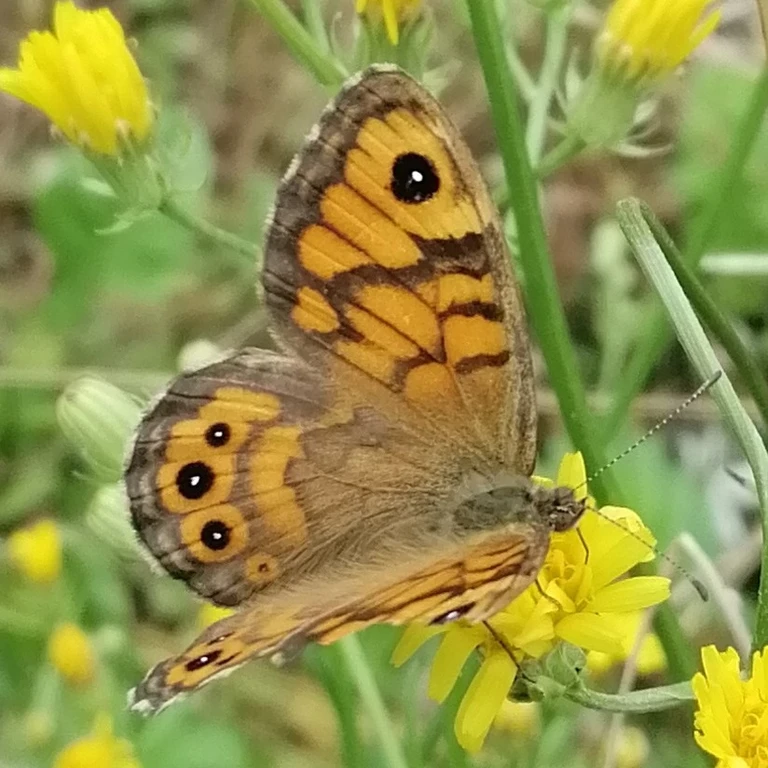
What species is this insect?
Lasiommata megera (also Pararge megera)
